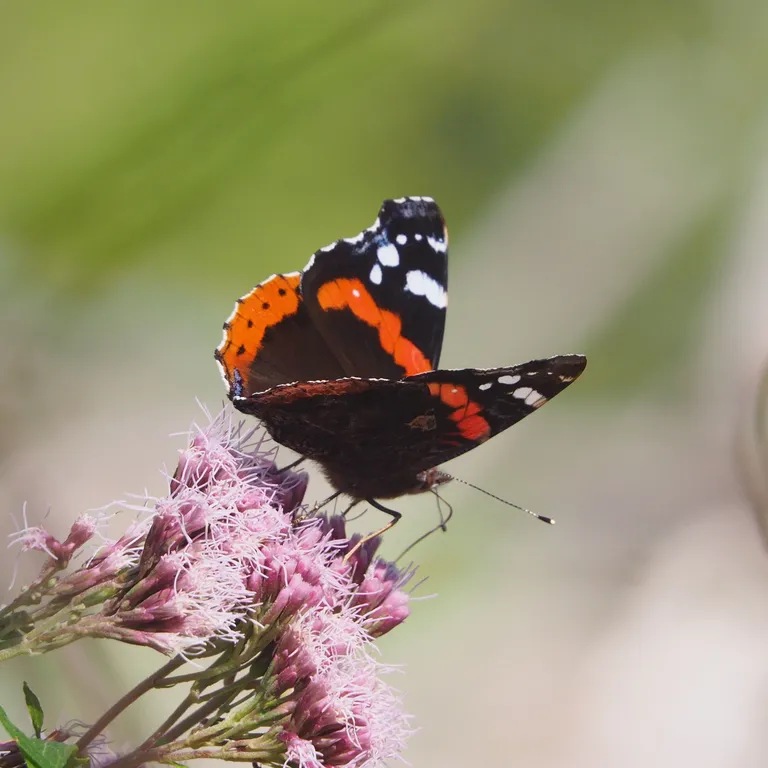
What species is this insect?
Vanessa atalanta
